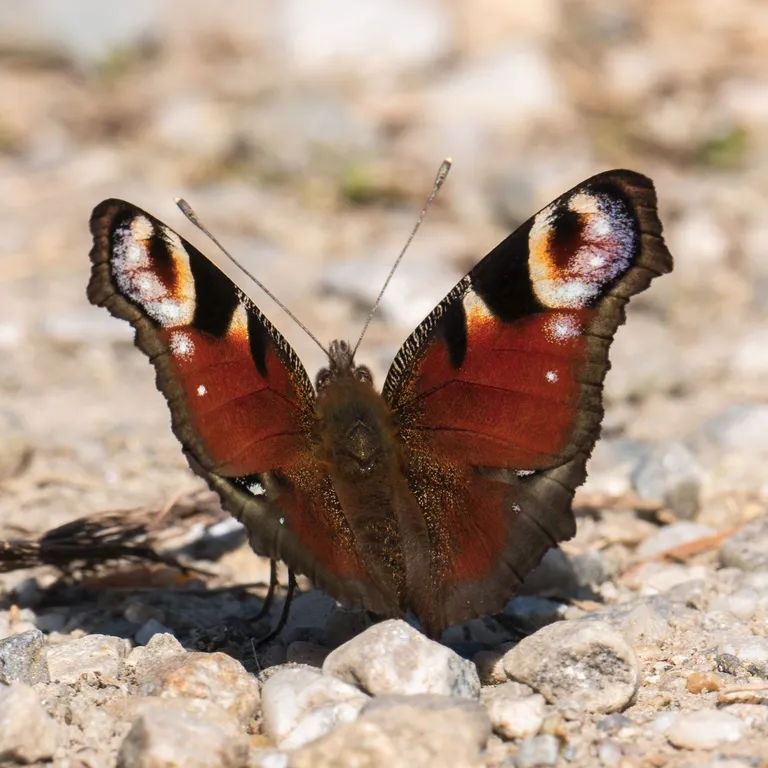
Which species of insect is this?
Aglais io
